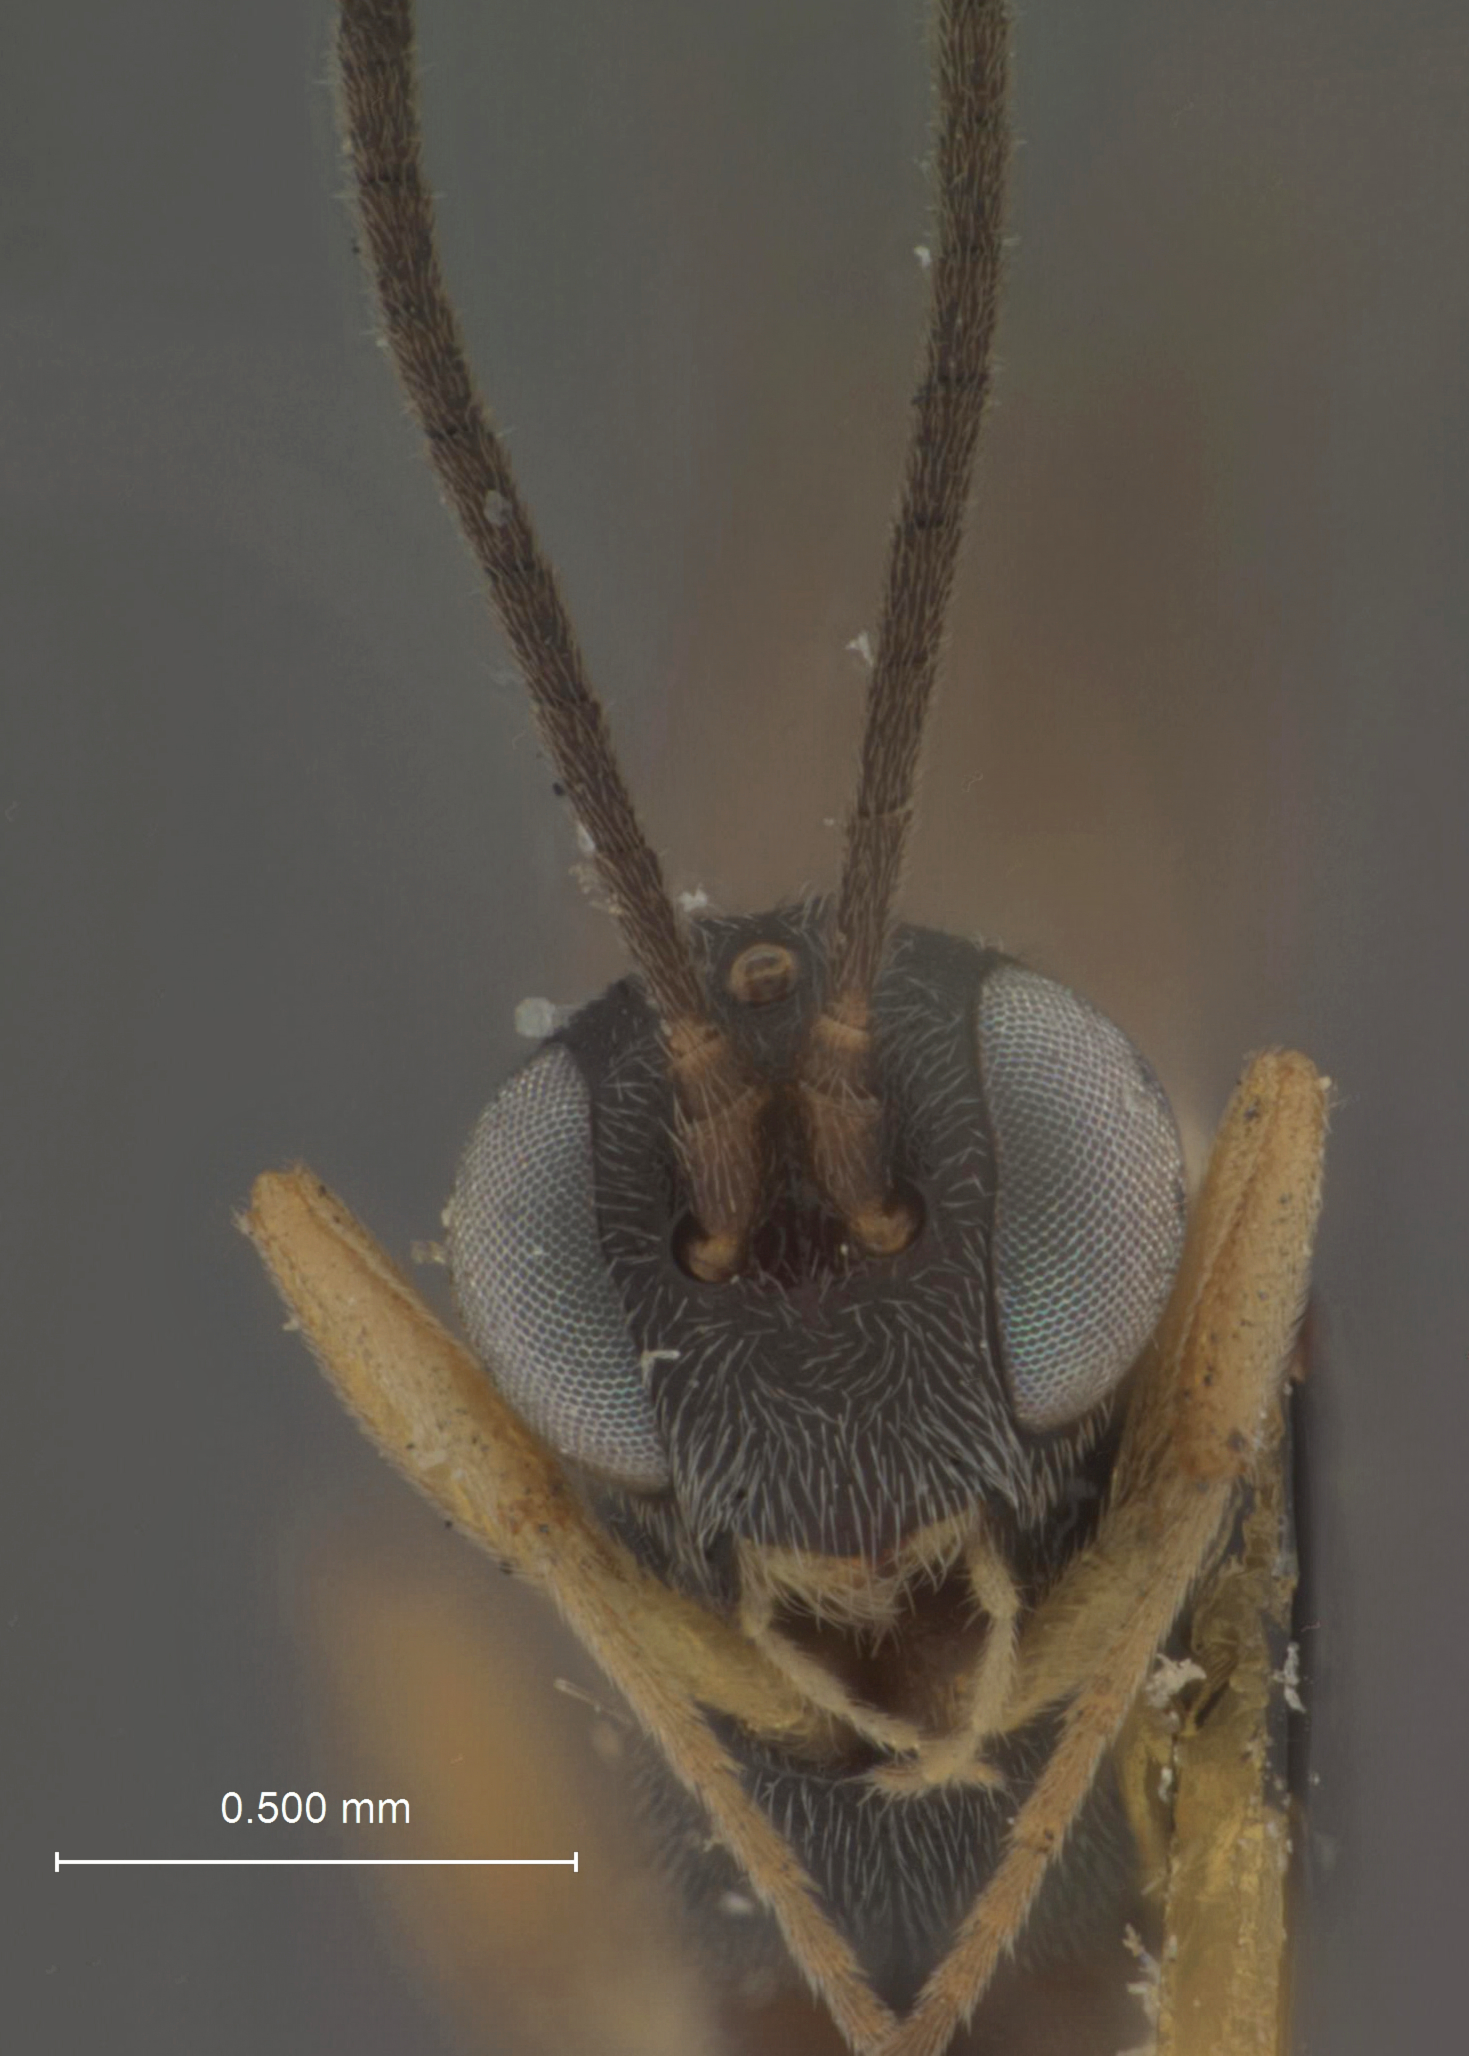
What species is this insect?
Phaedroctonus piceae
